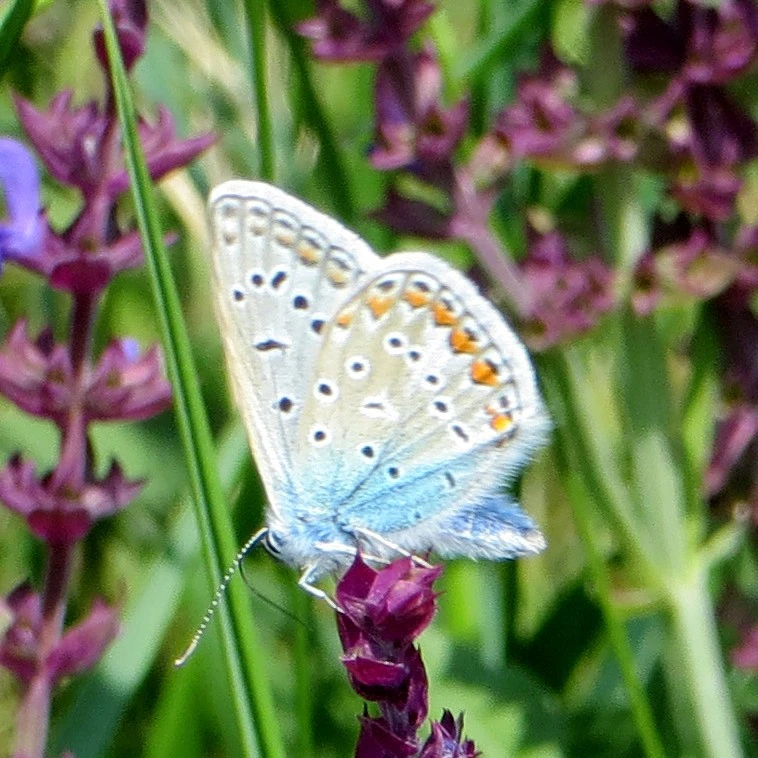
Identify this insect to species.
Polyommatus icarus
